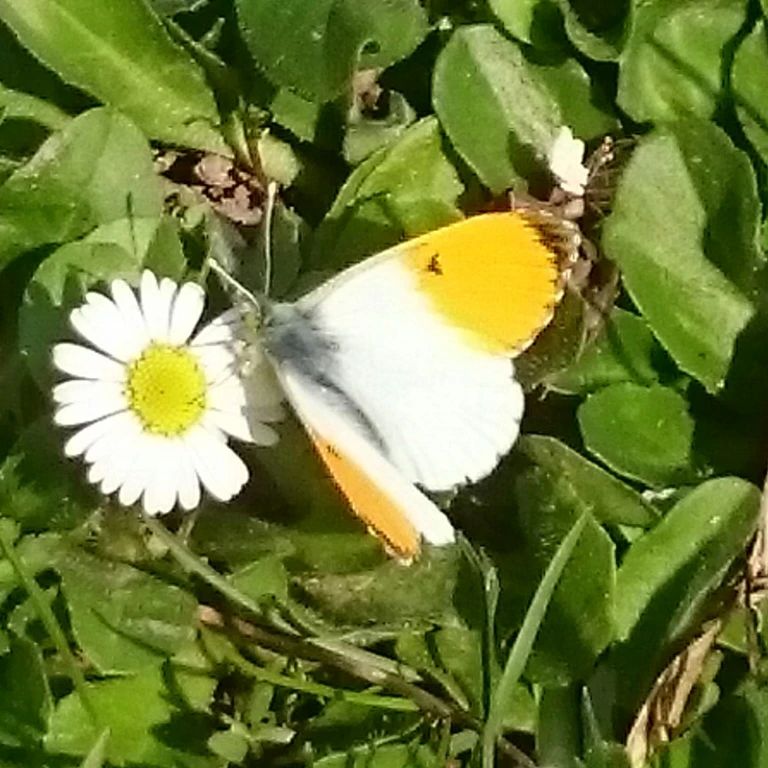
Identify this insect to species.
Anthocharis cardamines
